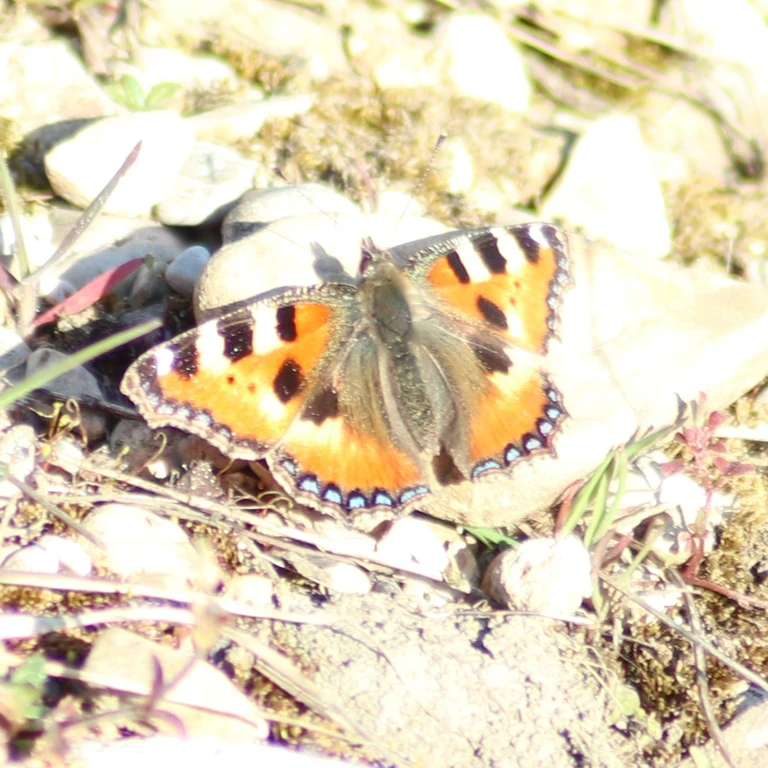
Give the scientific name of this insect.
Aglais urticae
